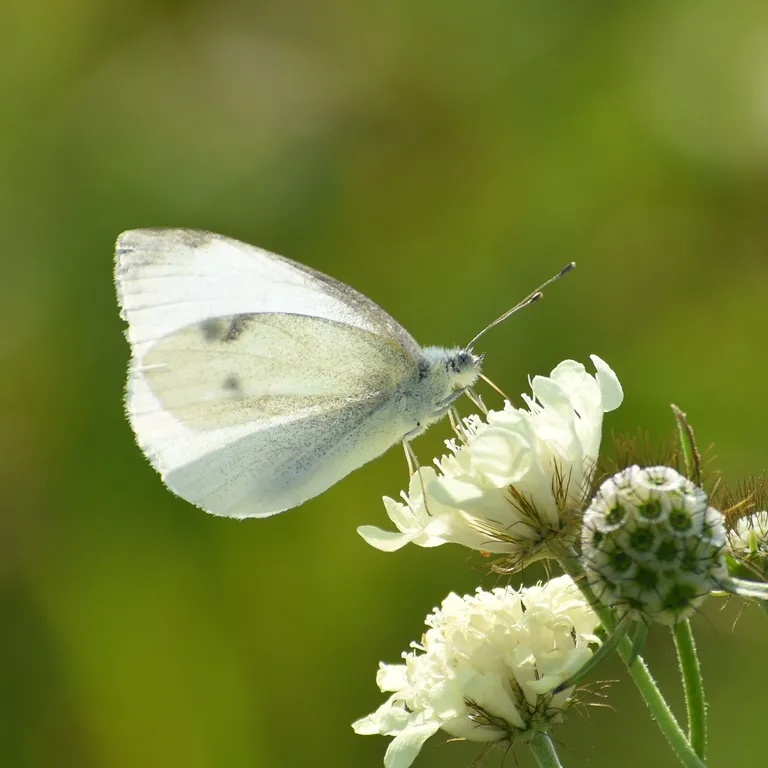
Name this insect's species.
Pieris rapae
